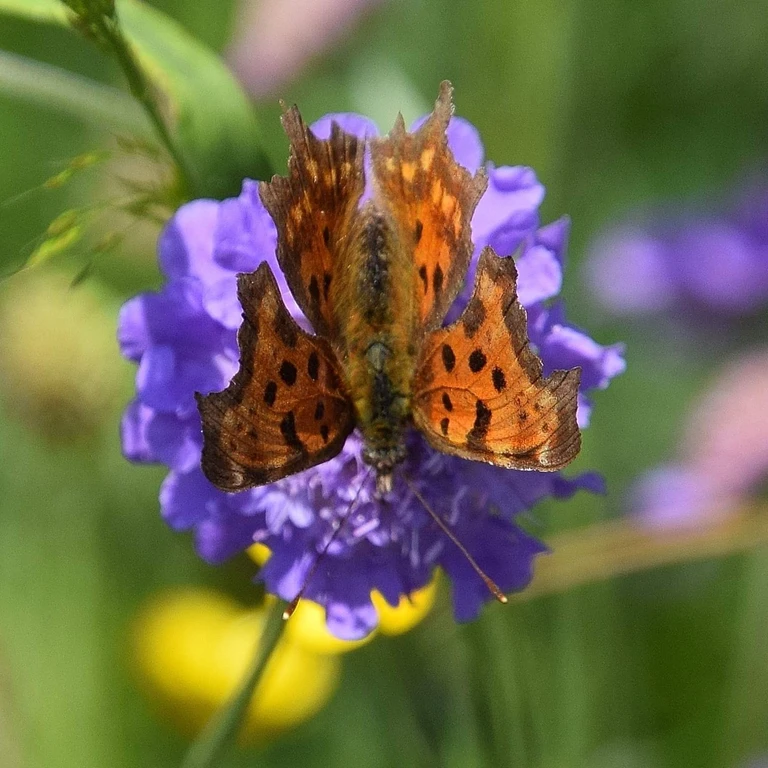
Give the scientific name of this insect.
Polygonia c-album
